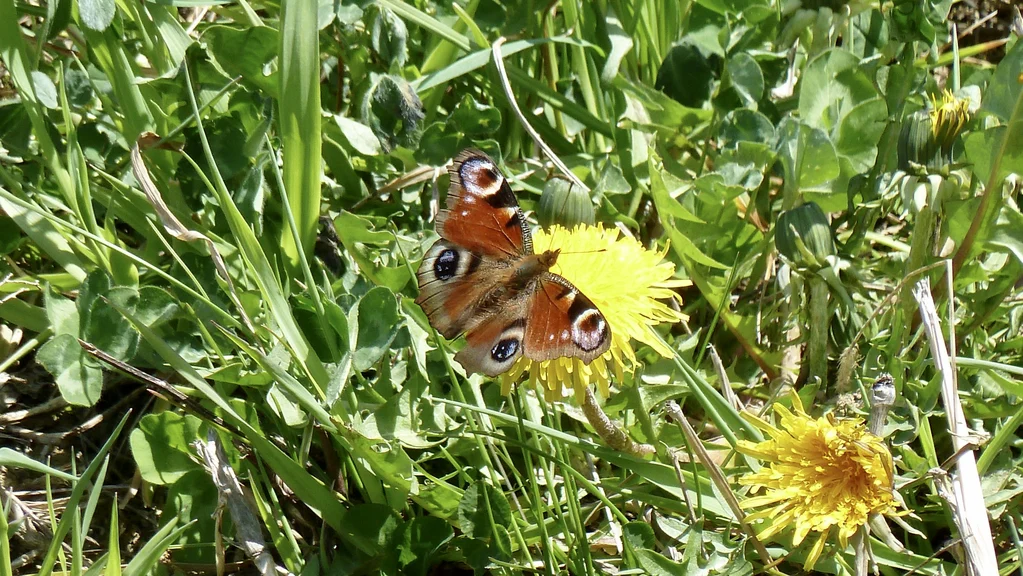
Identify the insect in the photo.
Aglais io
